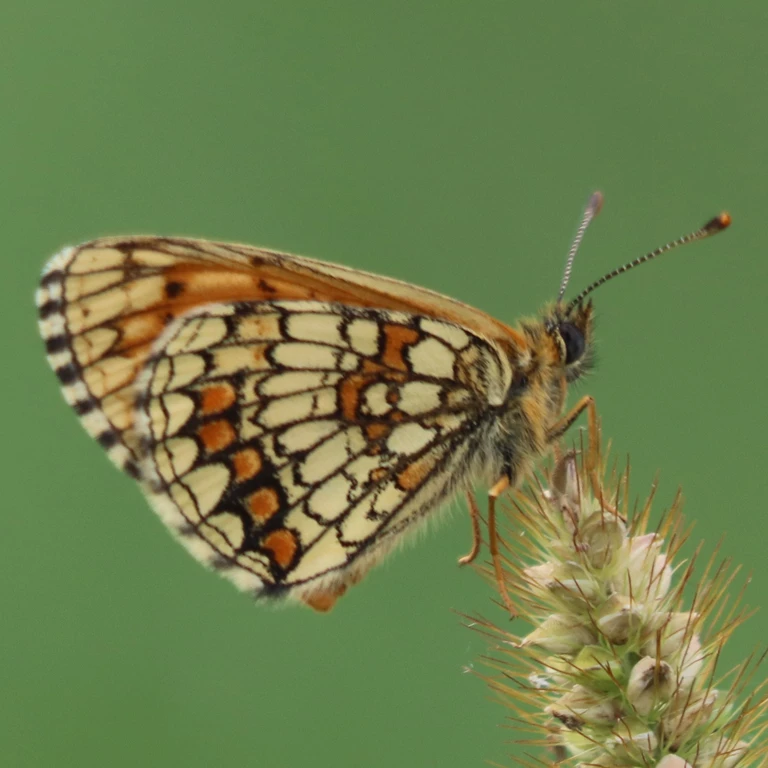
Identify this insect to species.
Melitaea athalia
